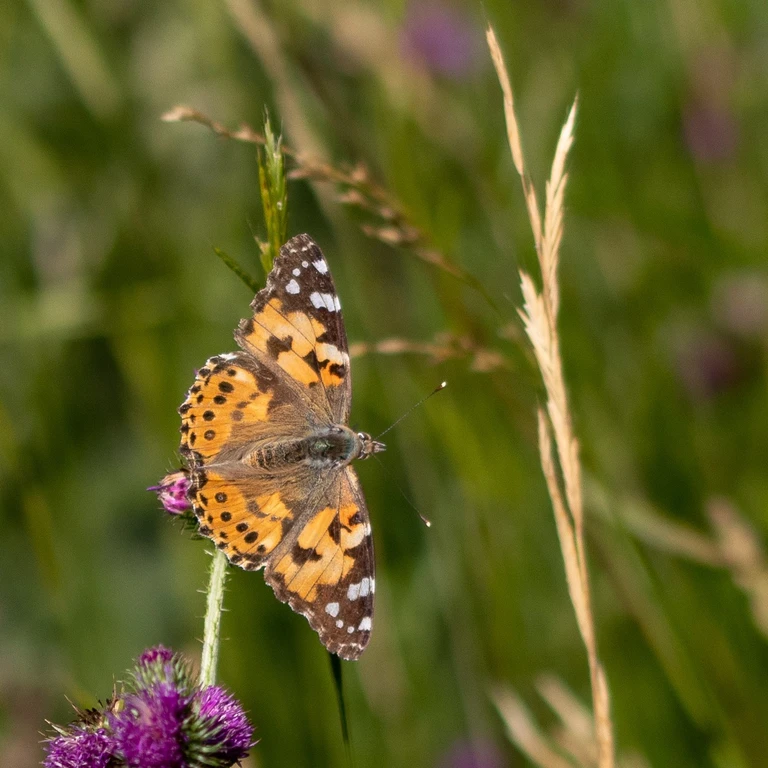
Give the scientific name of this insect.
Vanessa cardui
